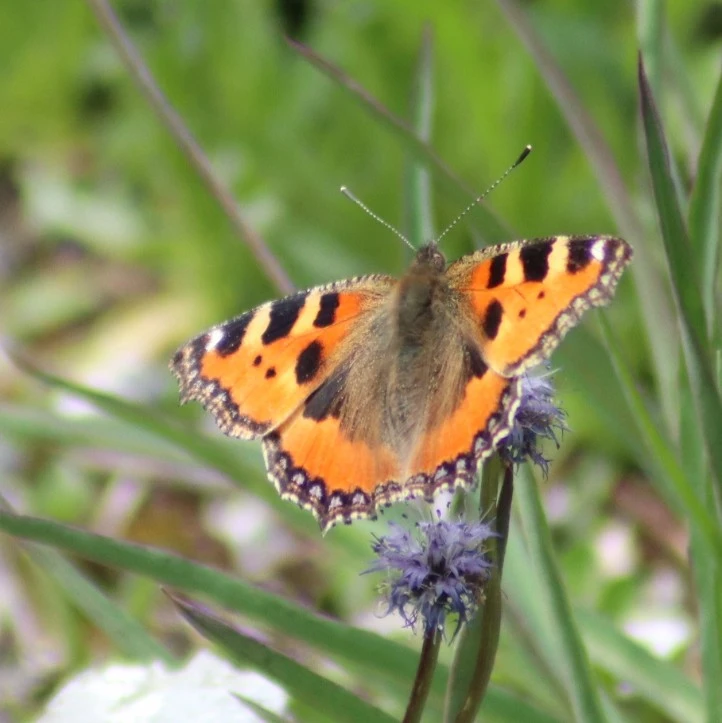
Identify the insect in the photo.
Aglais urticae
